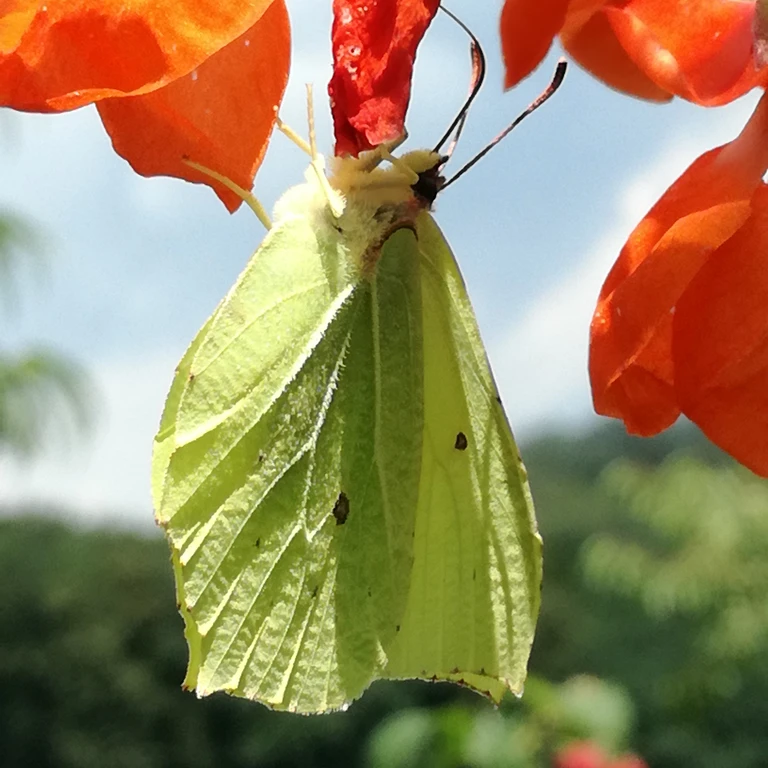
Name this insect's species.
Gonepteryx rhamni
